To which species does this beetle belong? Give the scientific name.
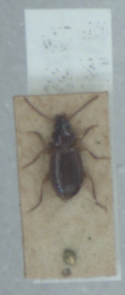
Trechus obtusus
